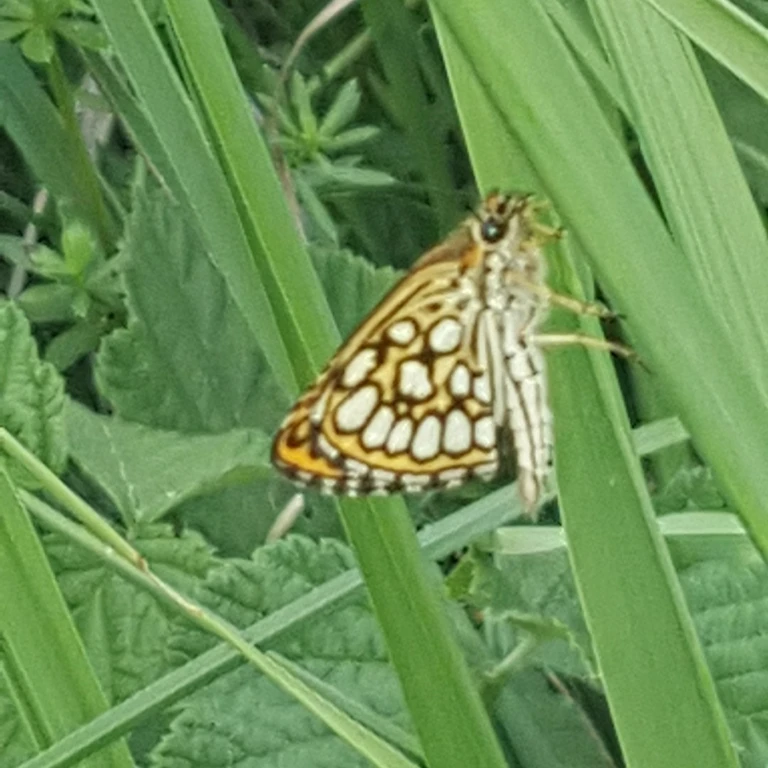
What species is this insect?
Heteropterus morpheus
